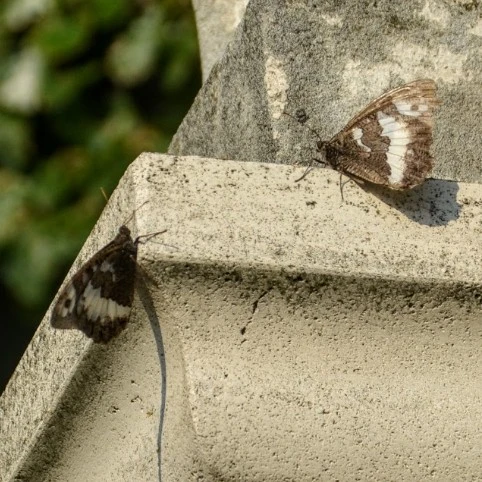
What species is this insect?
Brintesia circe
